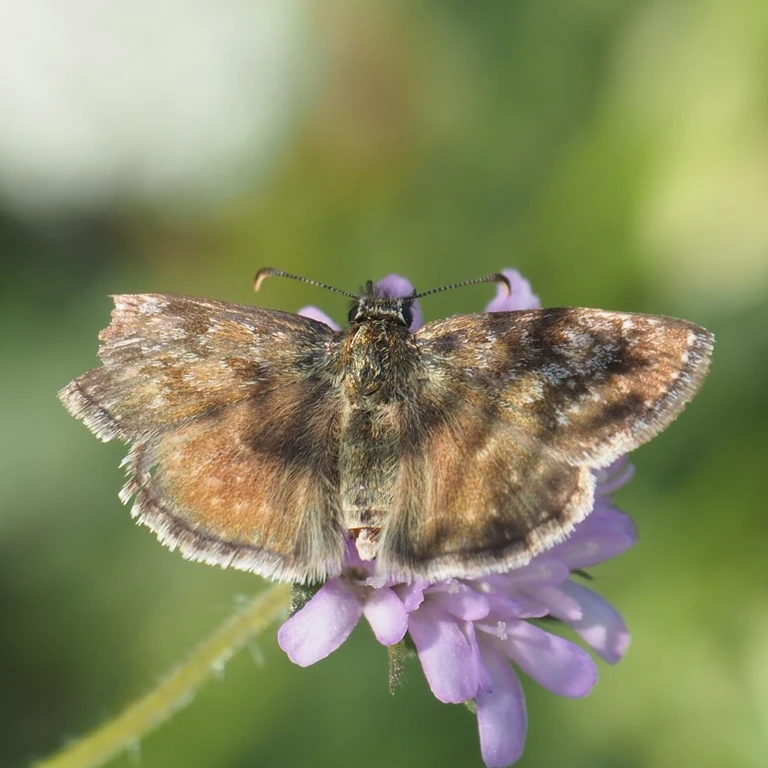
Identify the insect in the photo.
Erynnis tages
